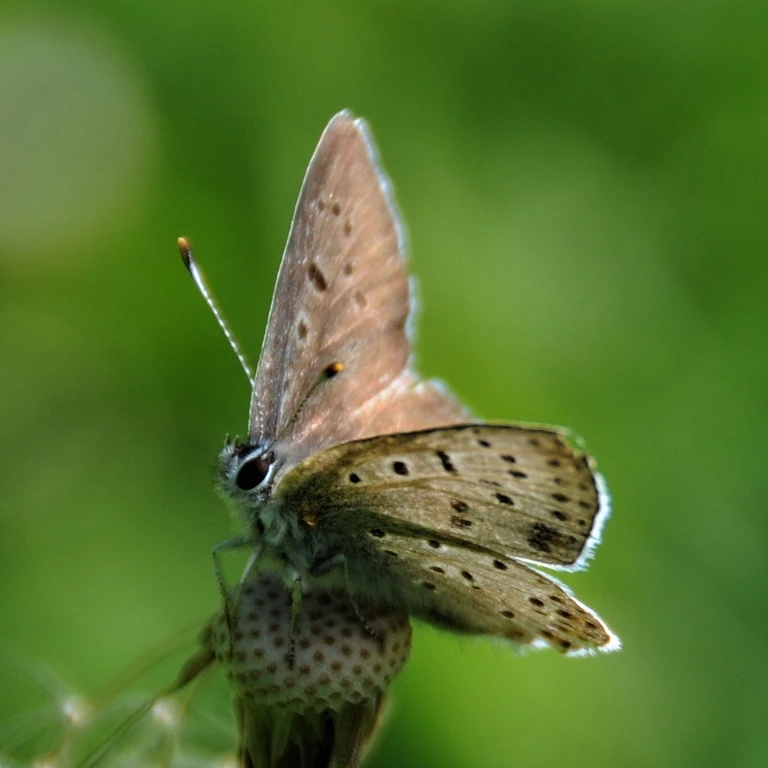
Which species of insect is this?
Lycaena tityrus (also Loweia tityrus)
